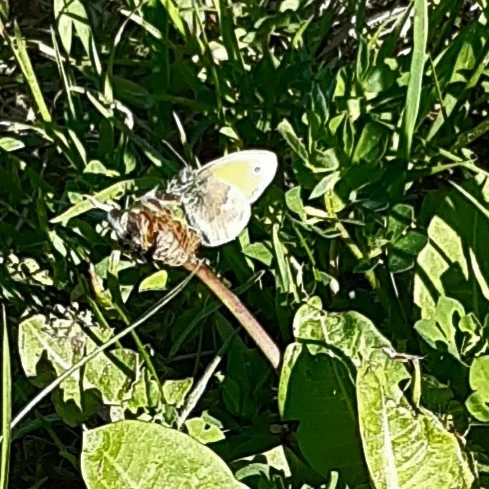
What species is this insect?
Coenonympha pamphilus
